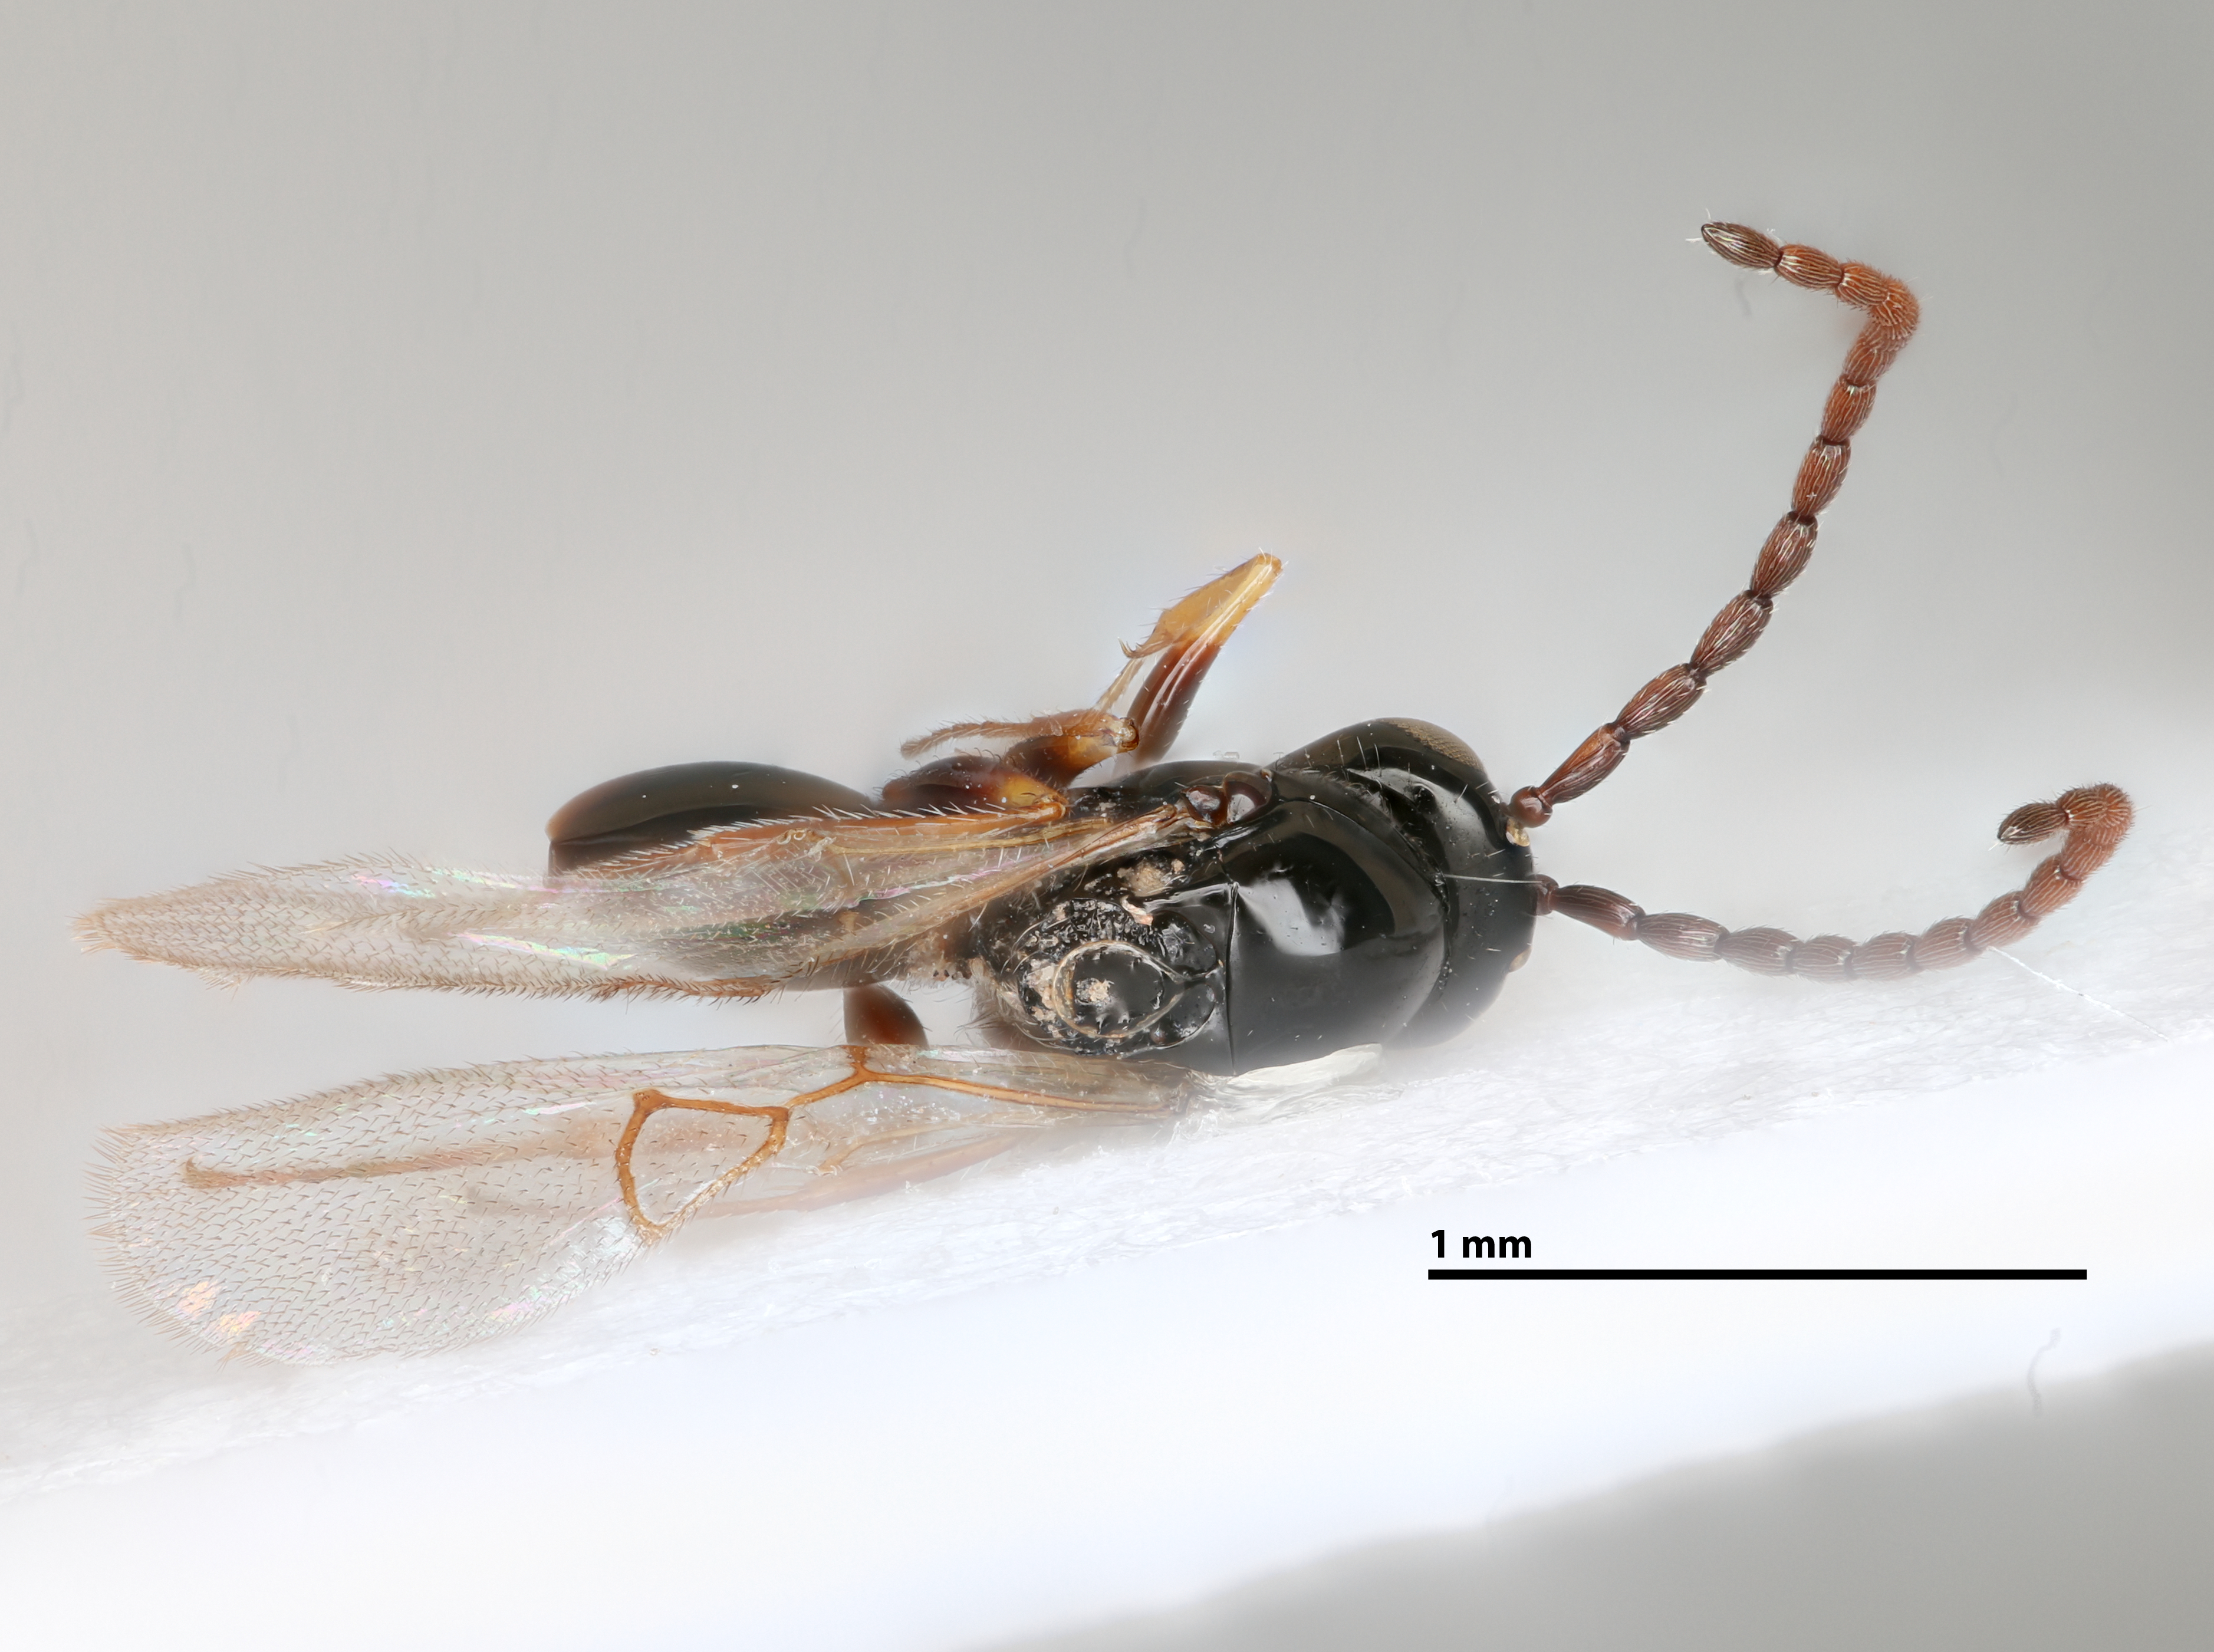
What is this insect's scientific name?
Zaeucoila fidalgoll
